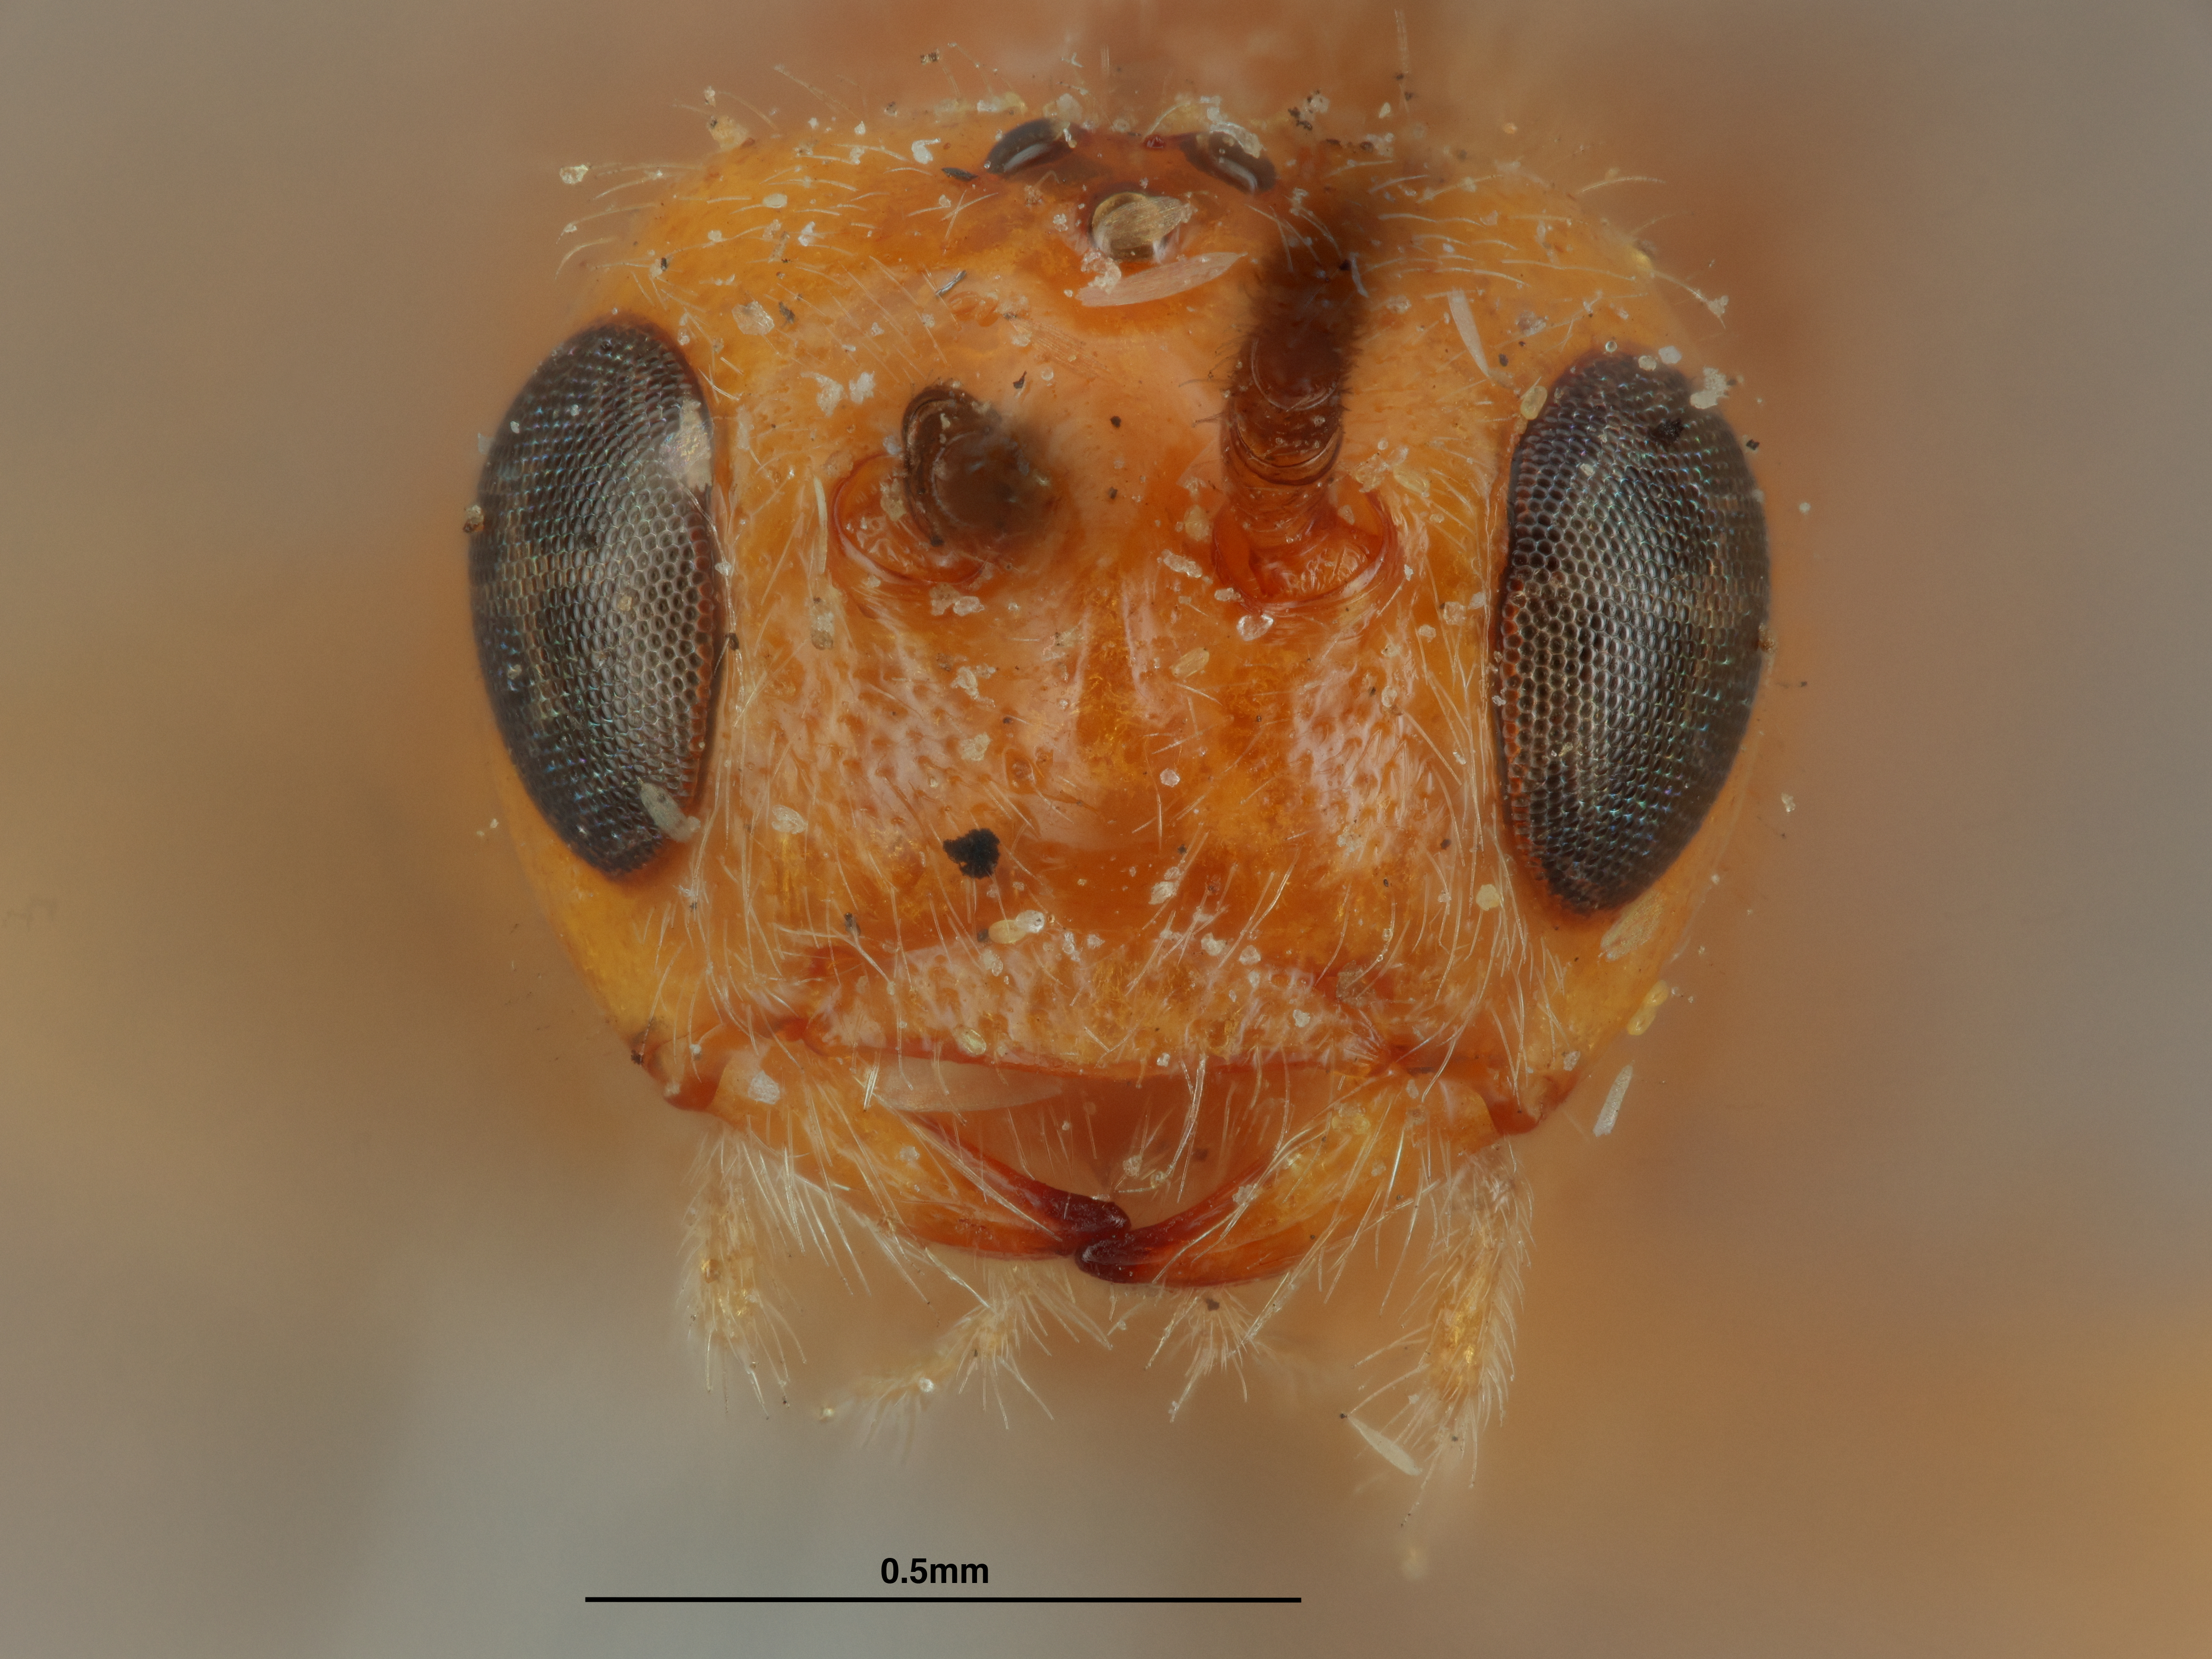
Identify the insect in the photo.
Opius fuscipennis
